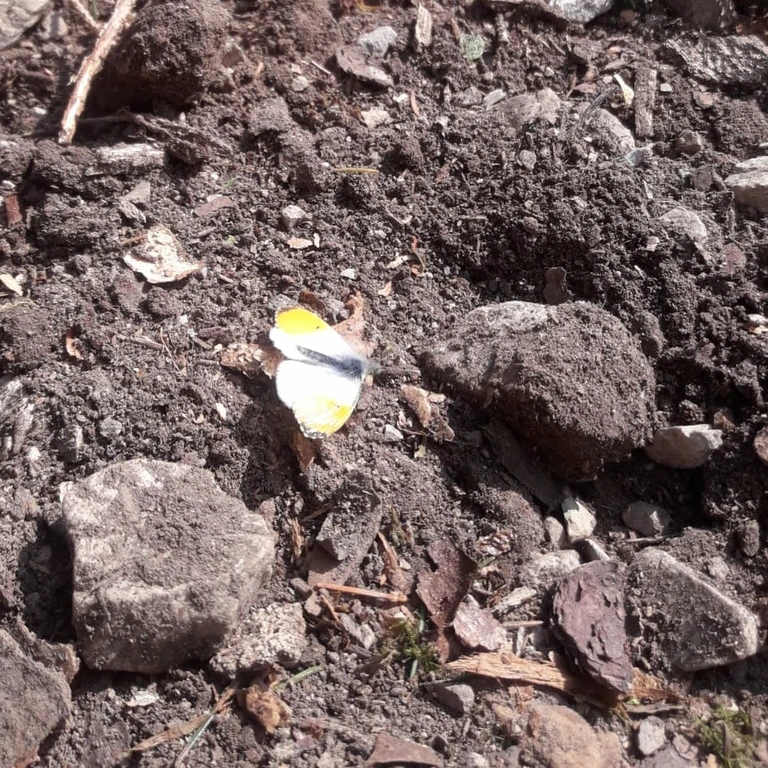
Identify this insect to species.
Anthocharis cardamines
